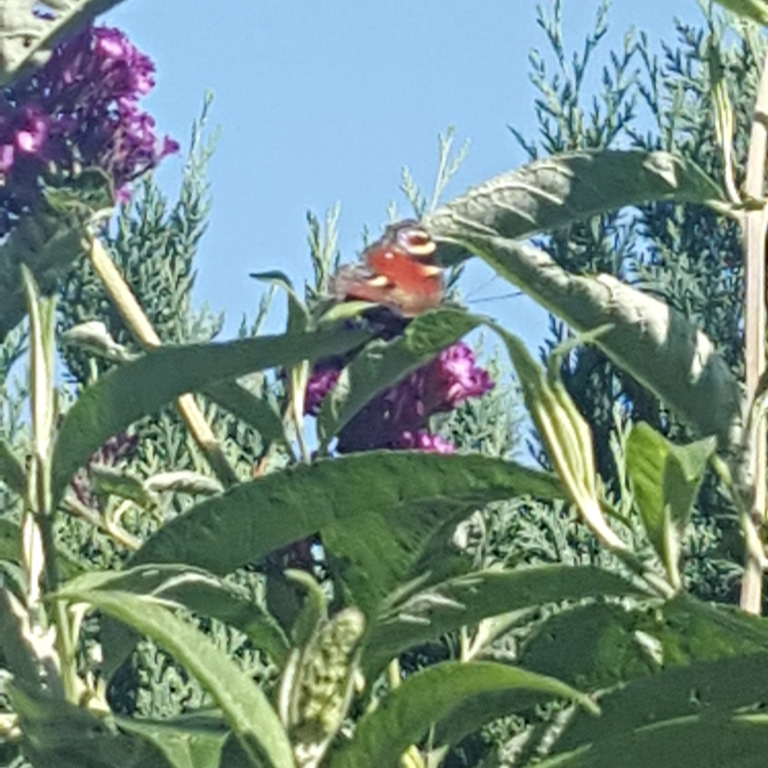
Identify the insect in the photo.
Aglais io
